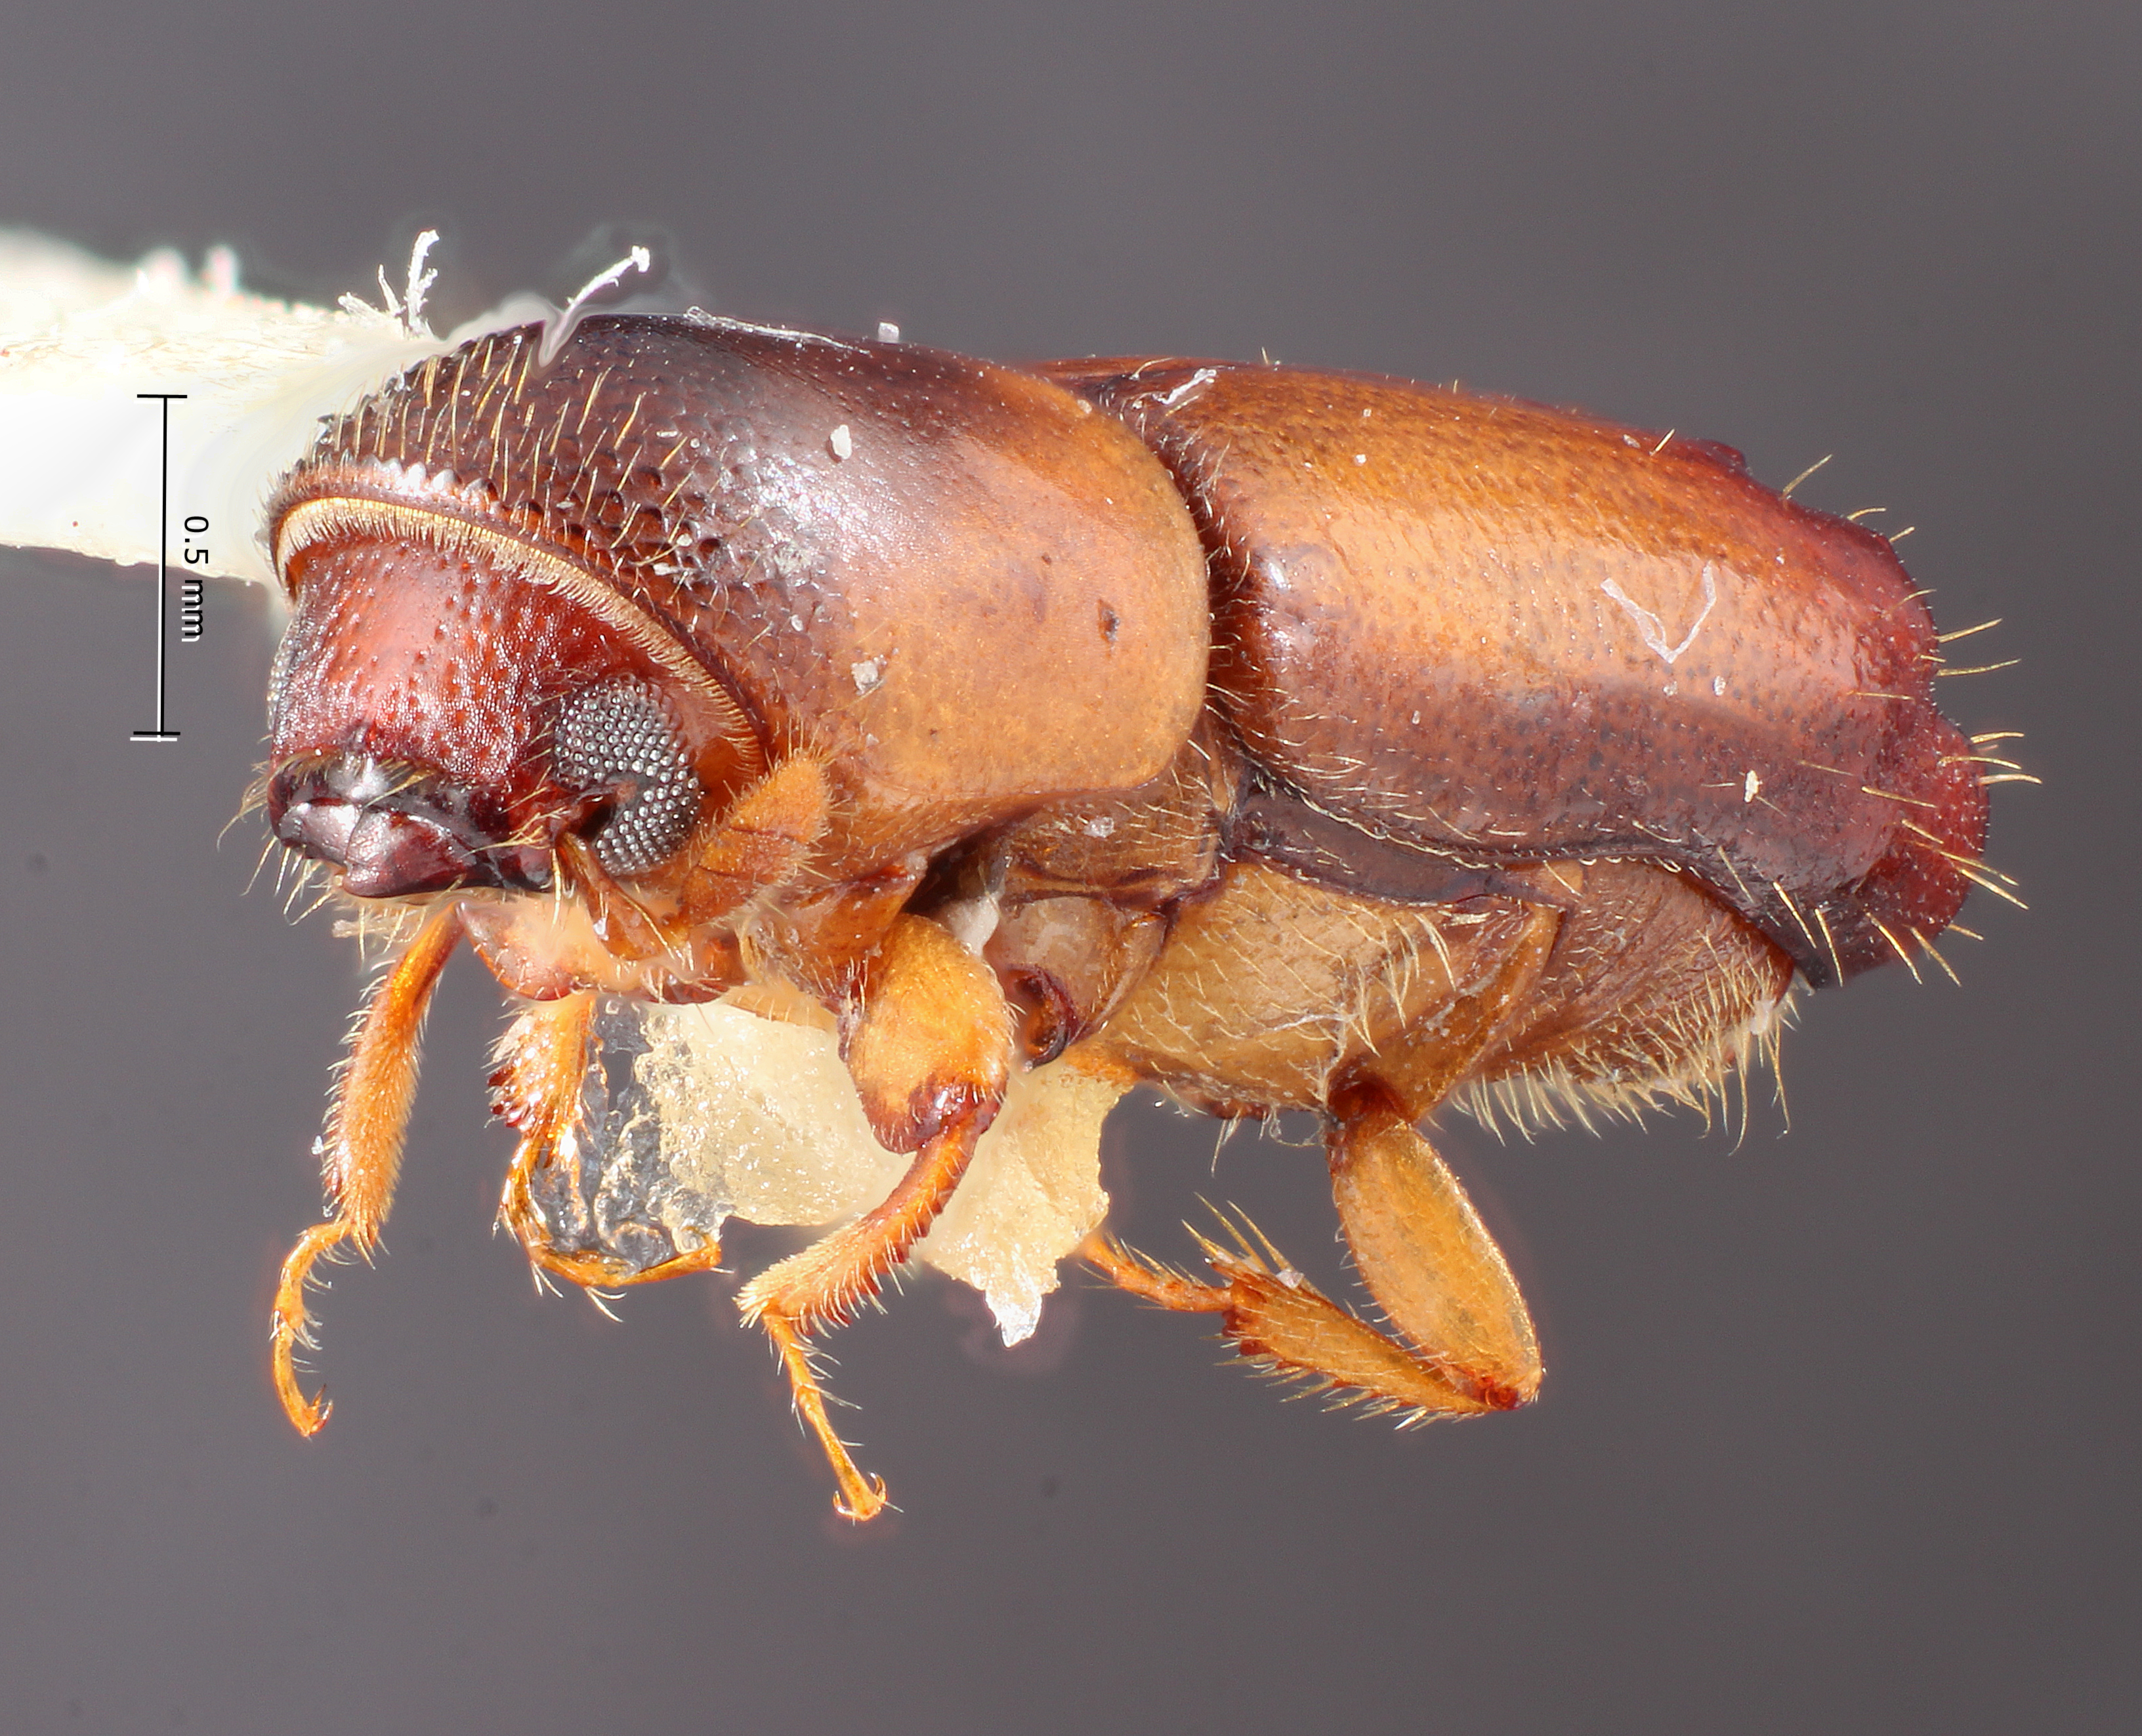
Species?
Monarthrum lobatum
